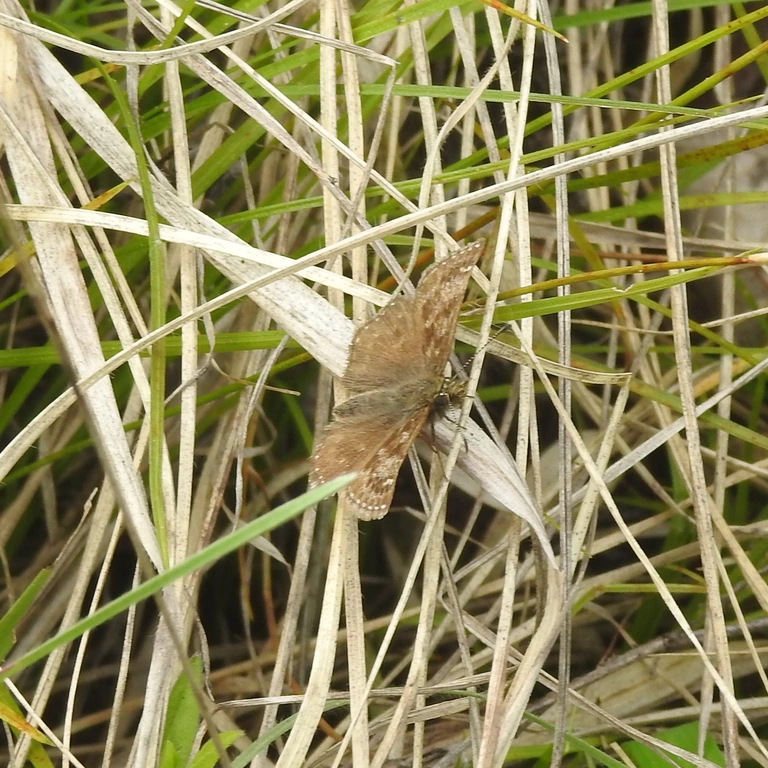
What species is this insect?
Erynnis tages
